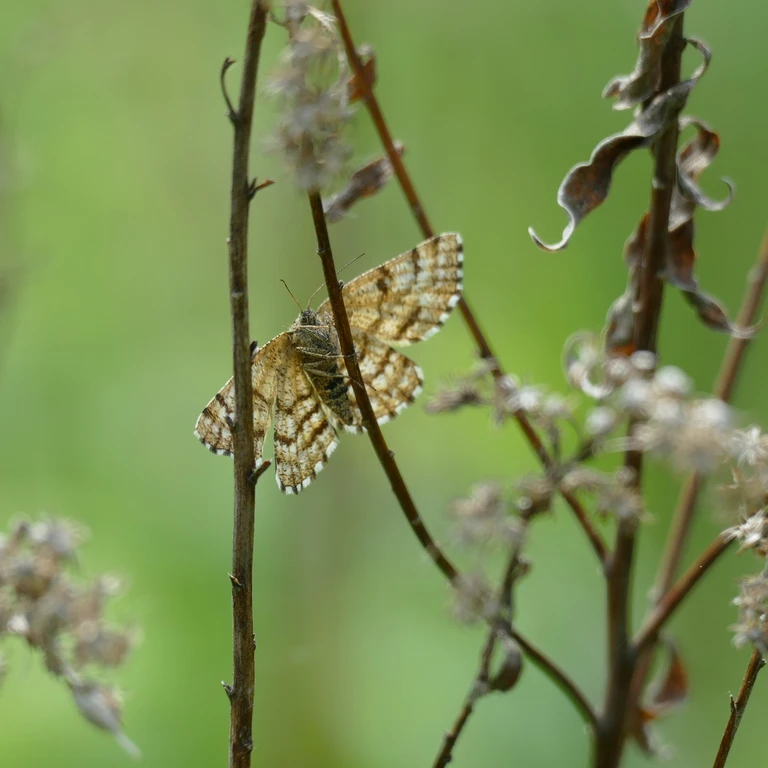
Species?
Ematurga atomaria
